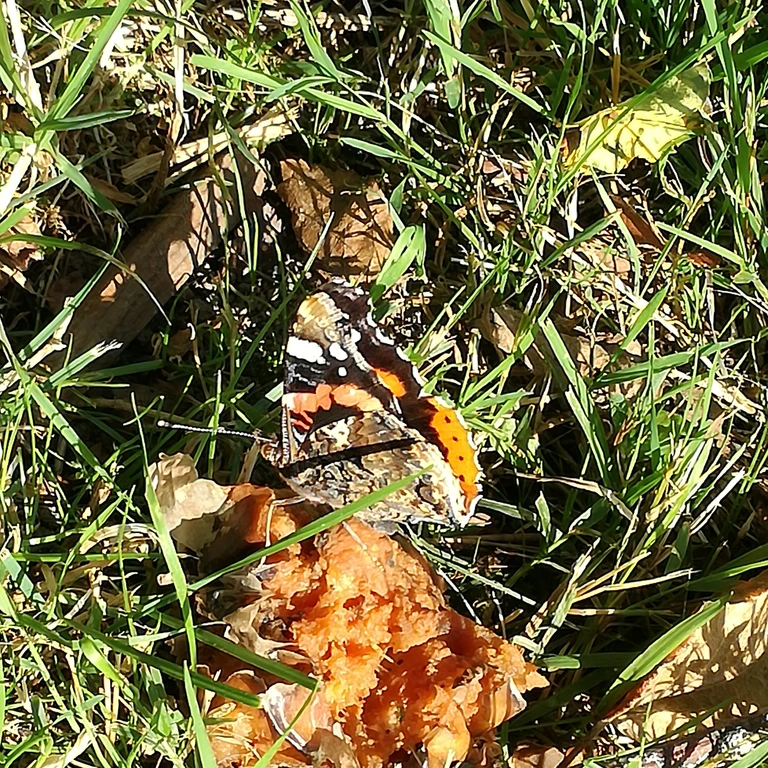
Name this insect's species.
Vanessa atalanta
